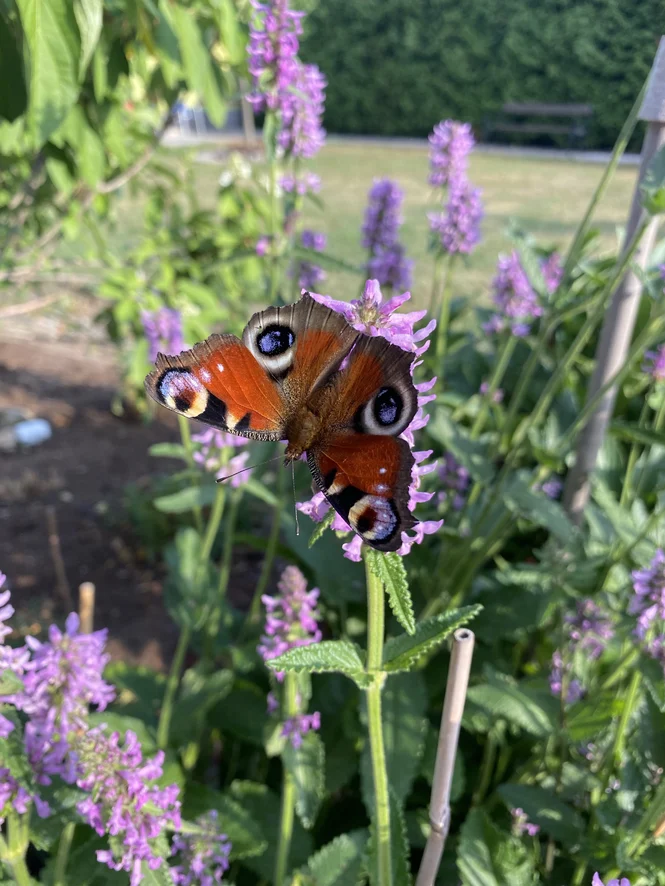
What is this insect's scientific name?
Aglais io
